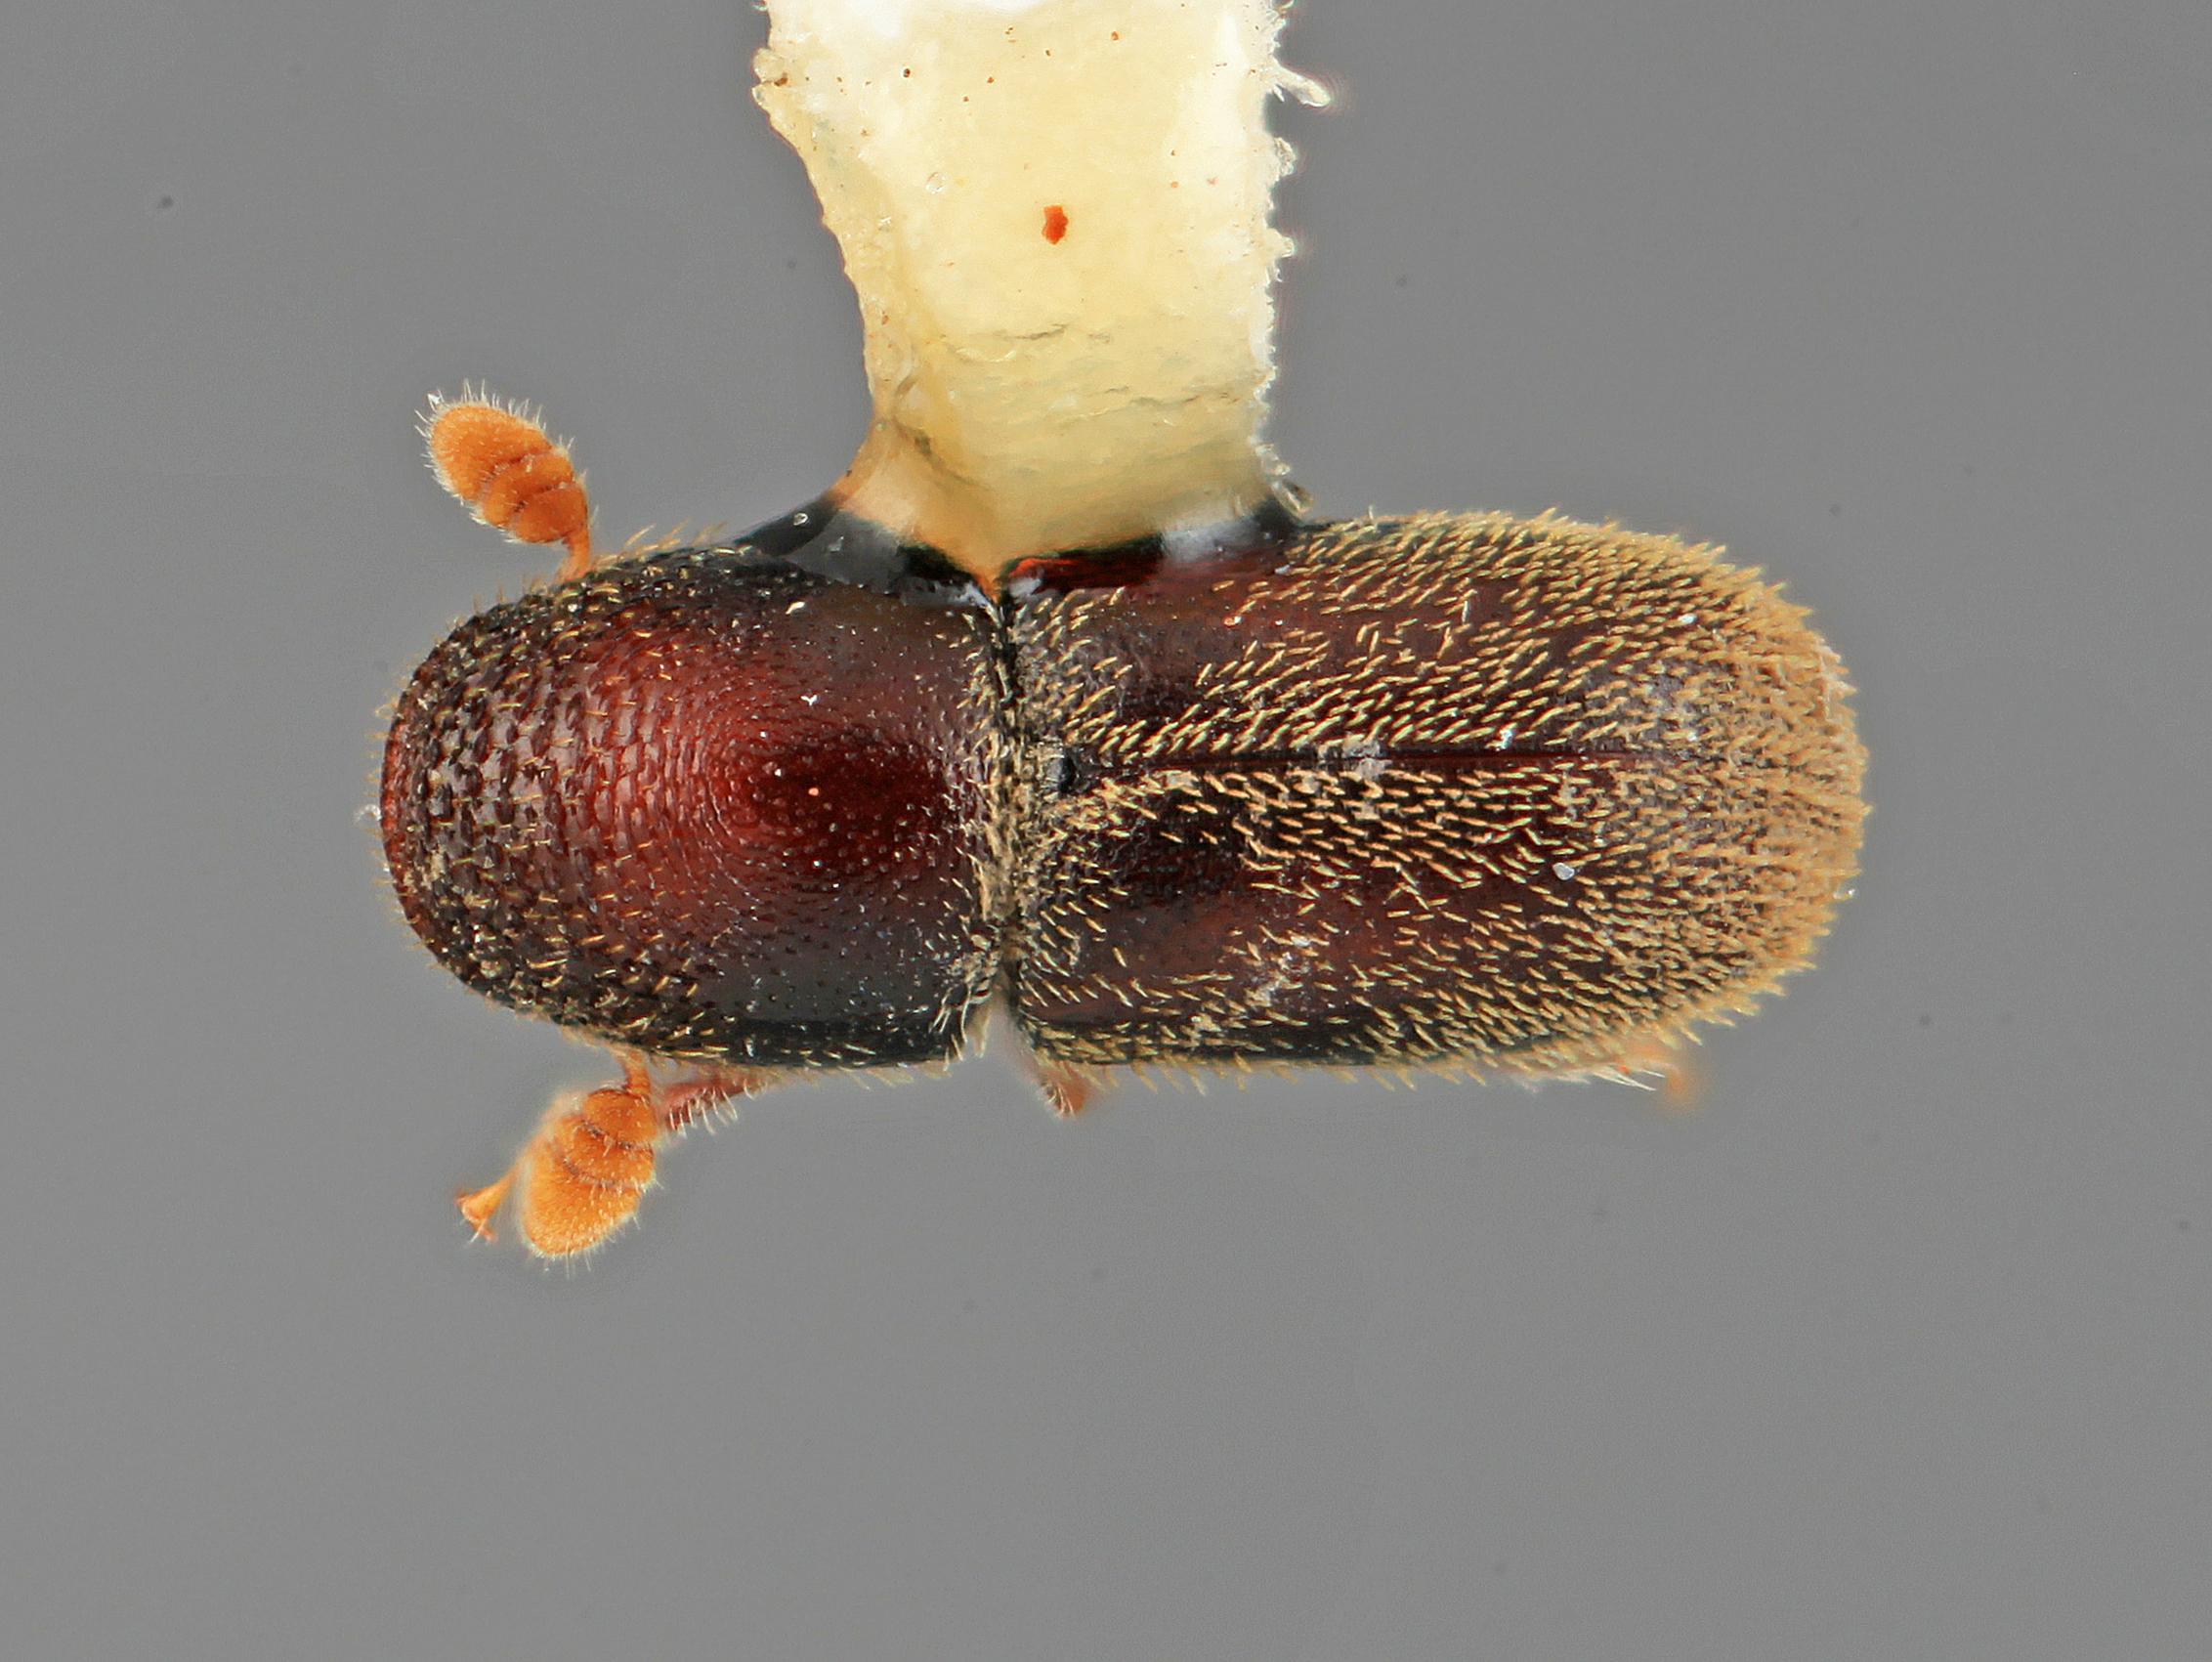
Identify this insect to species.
Pseudopityophthorus tropicalis
